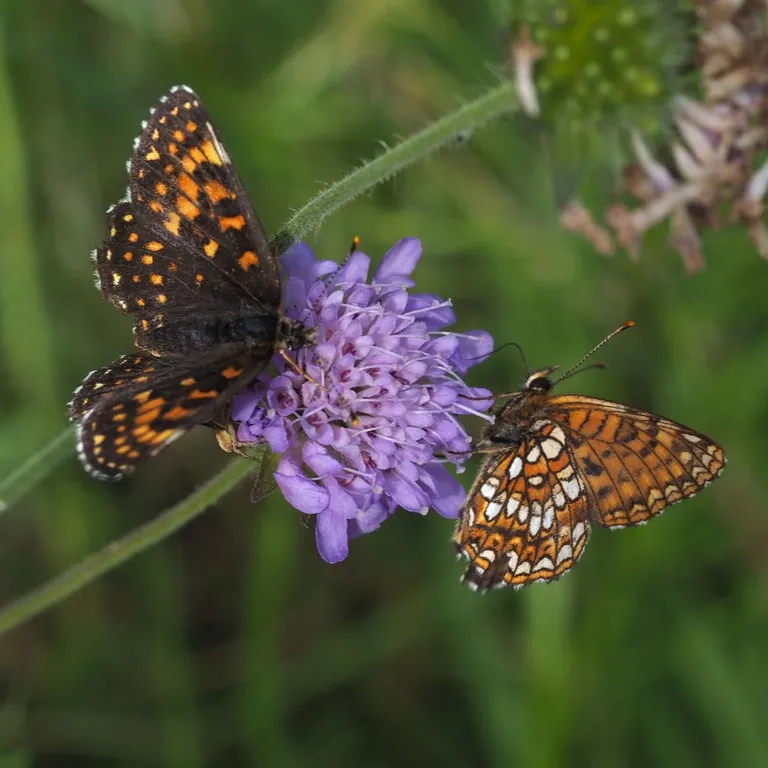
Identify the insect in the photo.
Melitaea diamina
